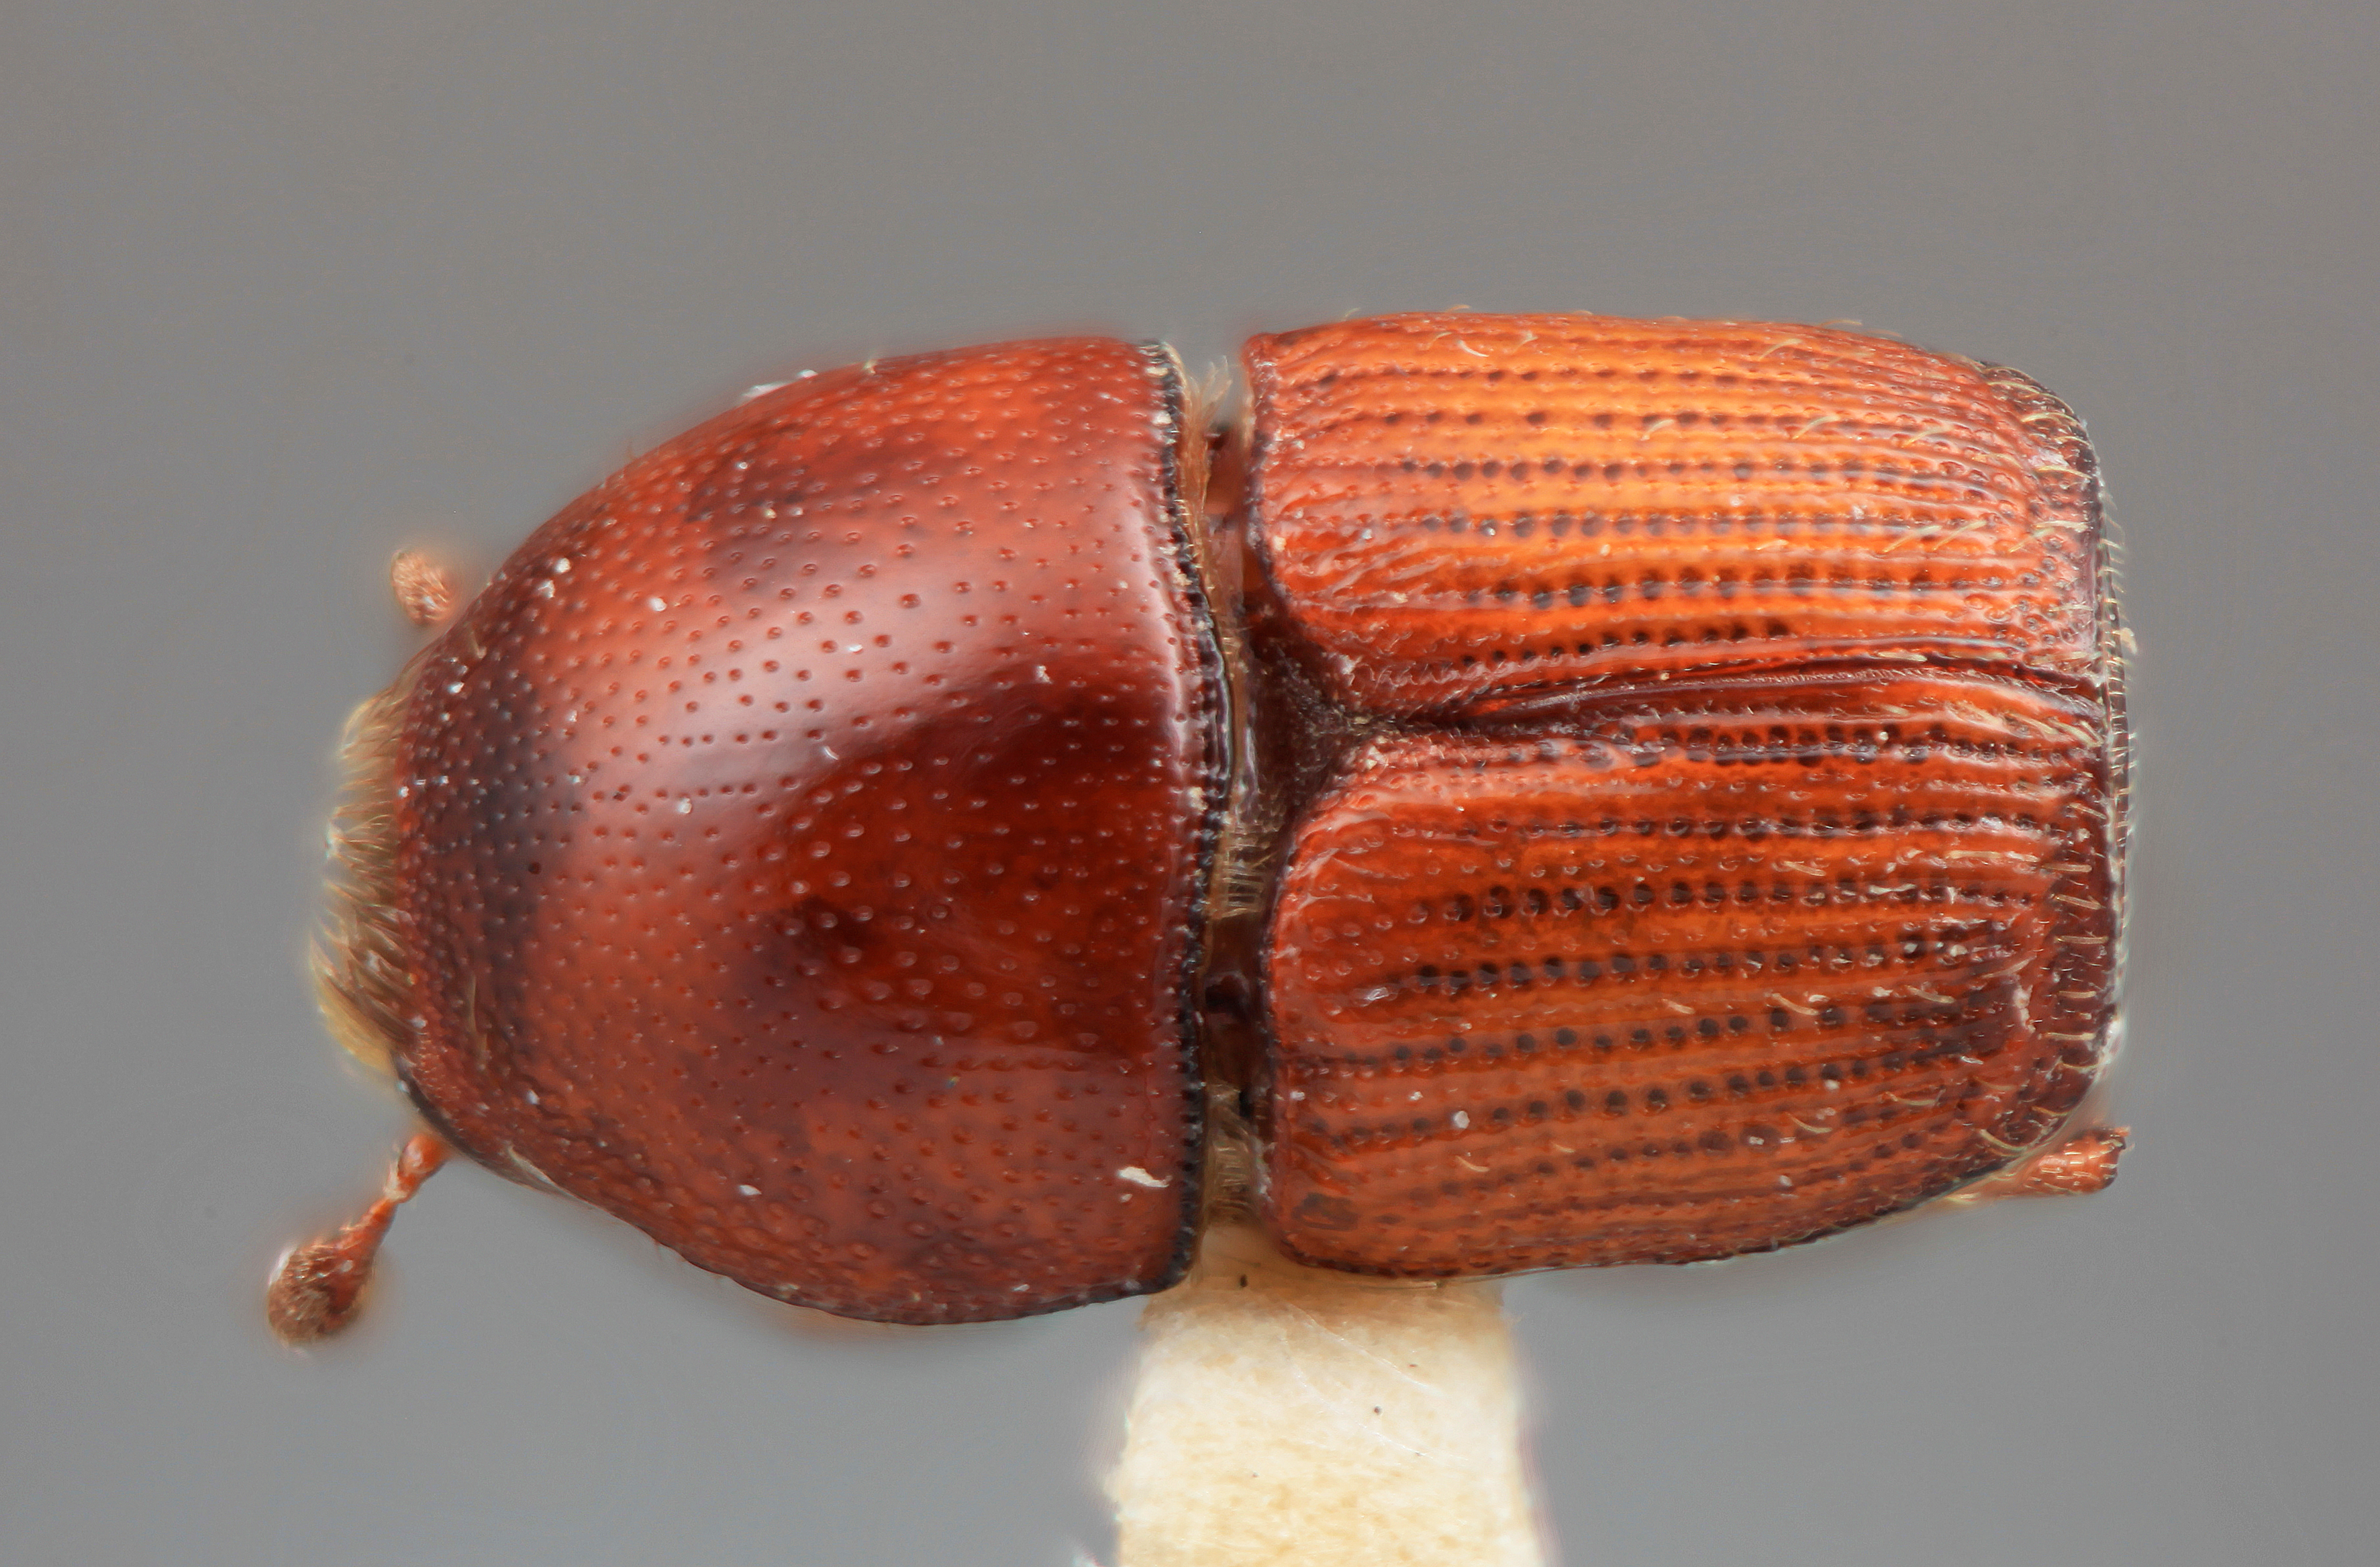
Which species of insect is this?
Scolytus canellae
